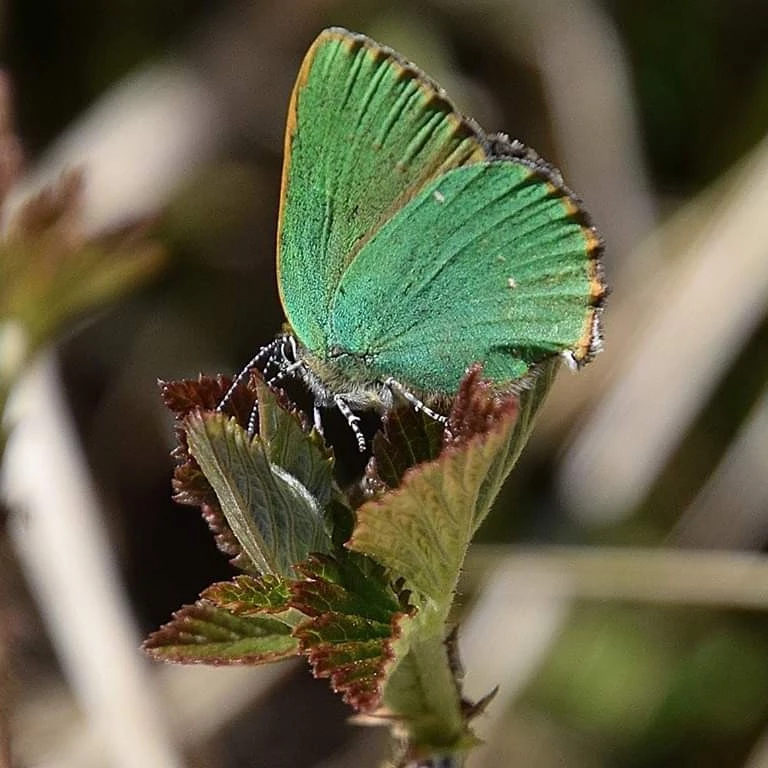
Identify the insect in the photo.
Callophrys rubi
